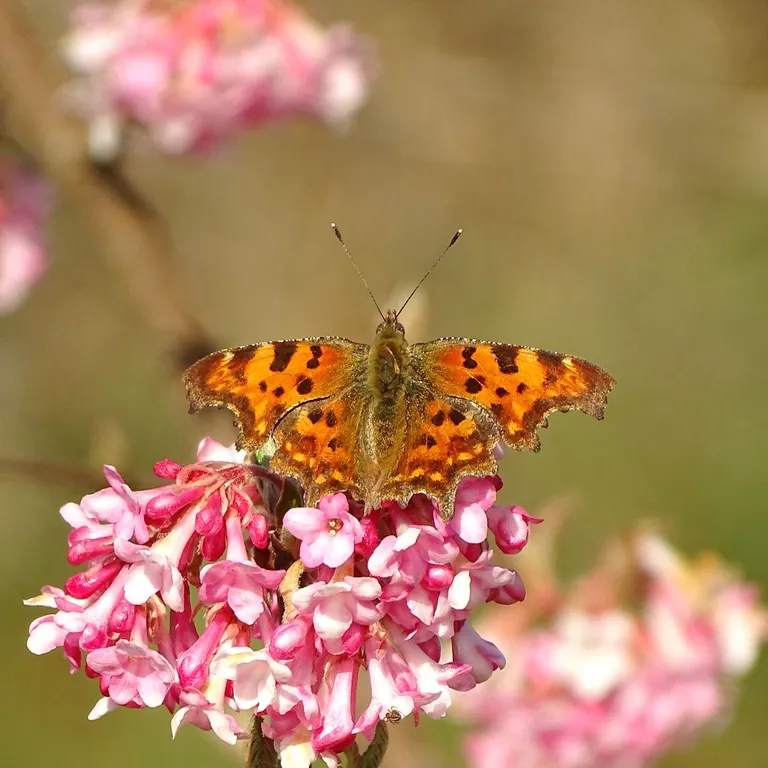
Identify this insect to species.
Polygonia c-album
